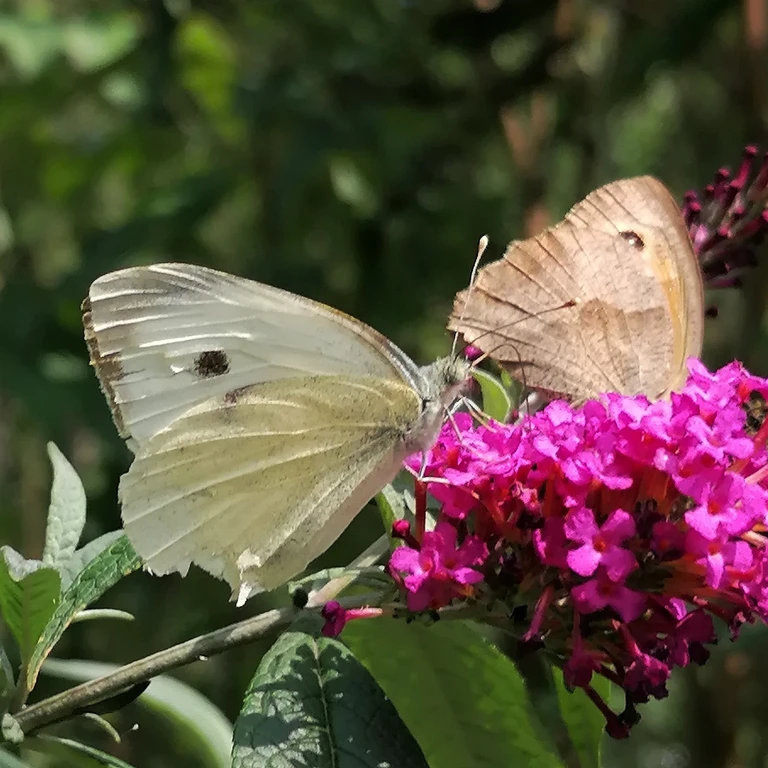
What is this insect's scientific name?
Pieris brassicae
